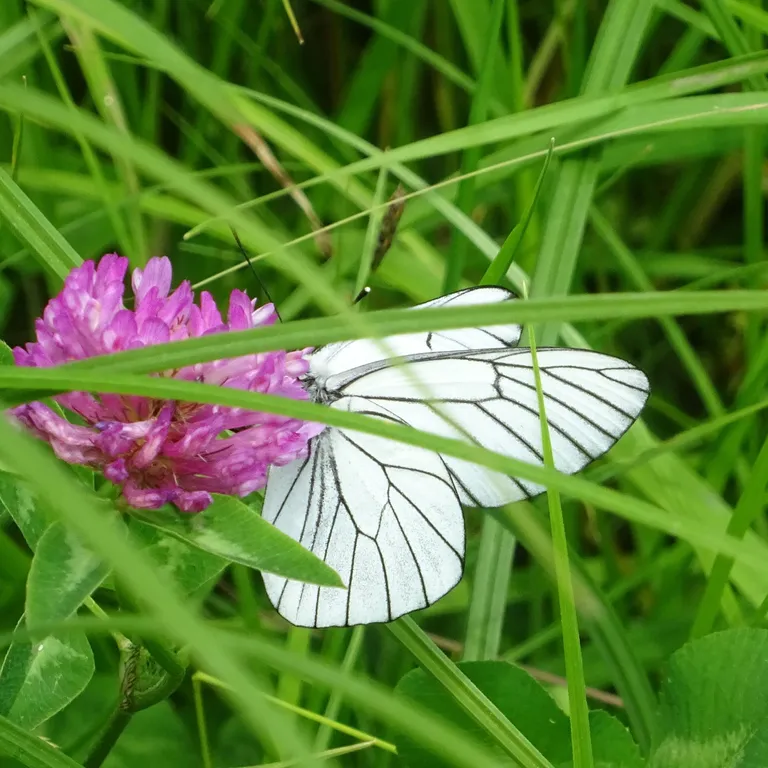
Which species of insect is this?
Aporia crataegi
